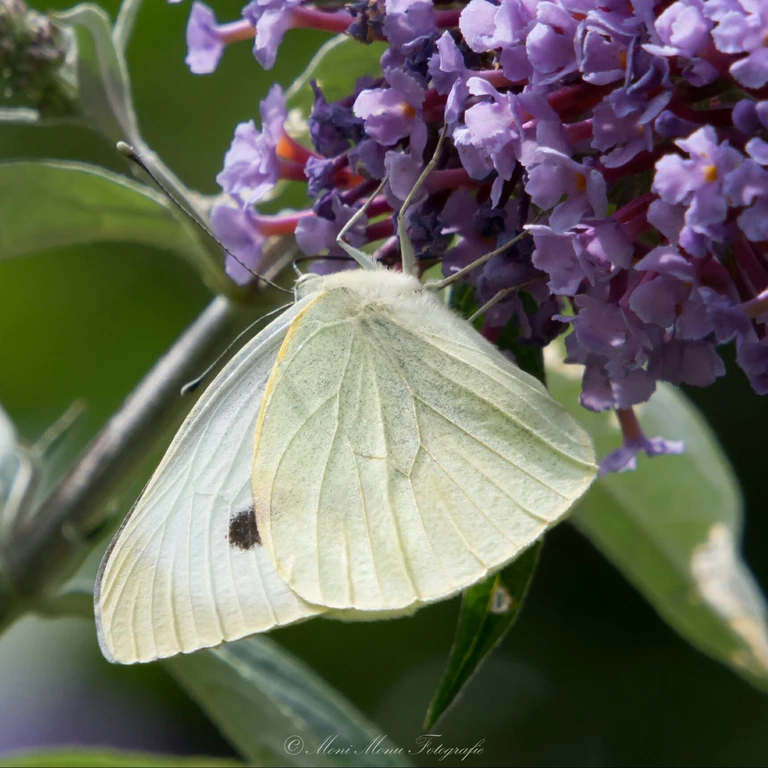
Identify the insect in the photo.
Pieris brassicae
